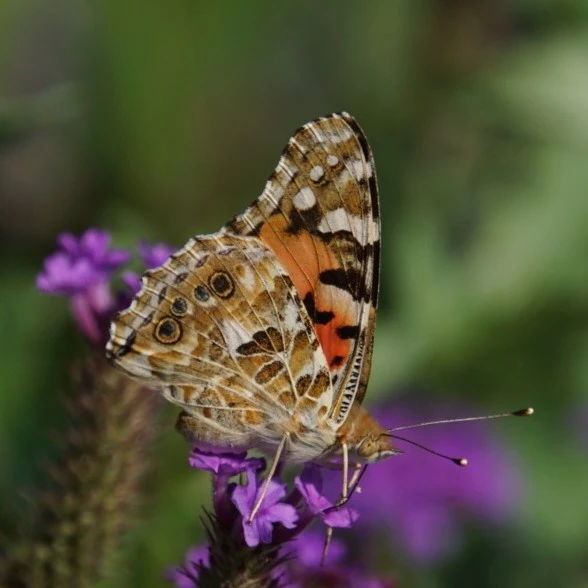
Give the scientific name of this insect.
Vanessa cardui
